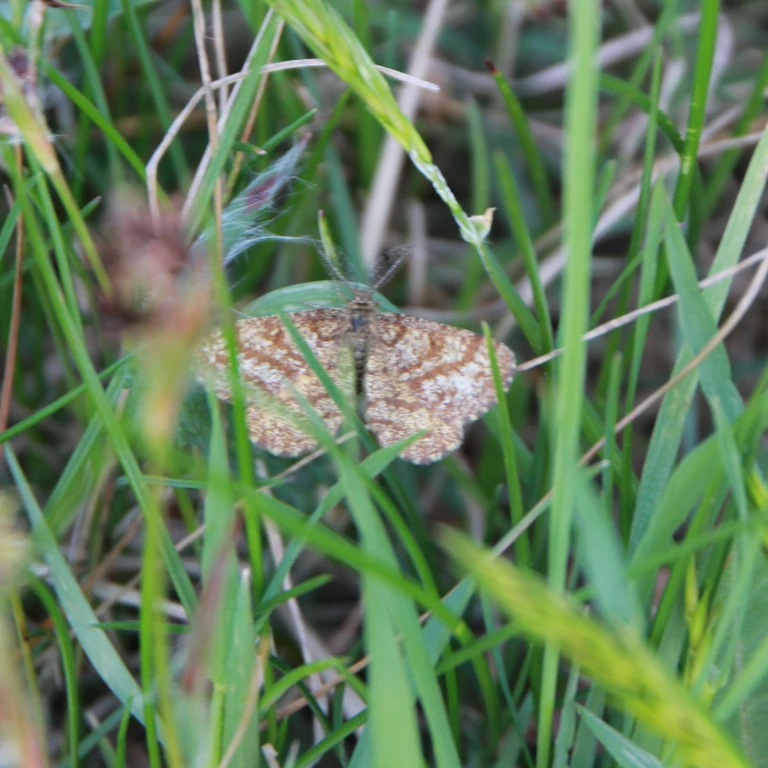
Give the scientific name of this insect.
Ematurga atomaria
